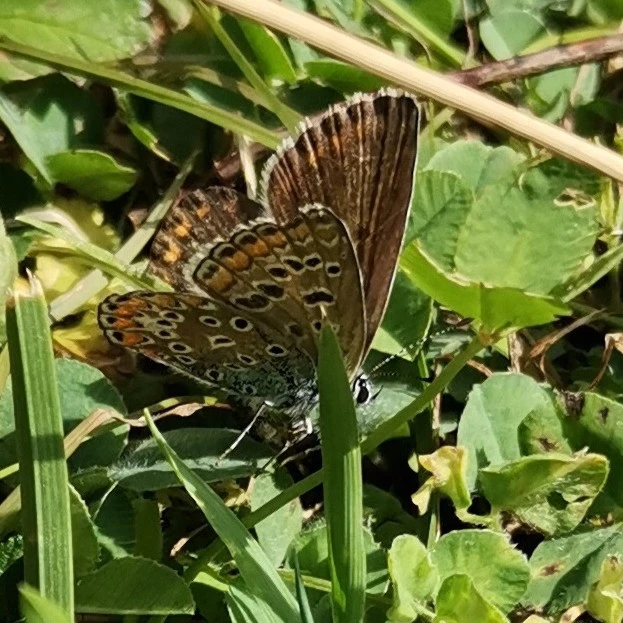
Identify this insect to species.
Polyommatus icarus
